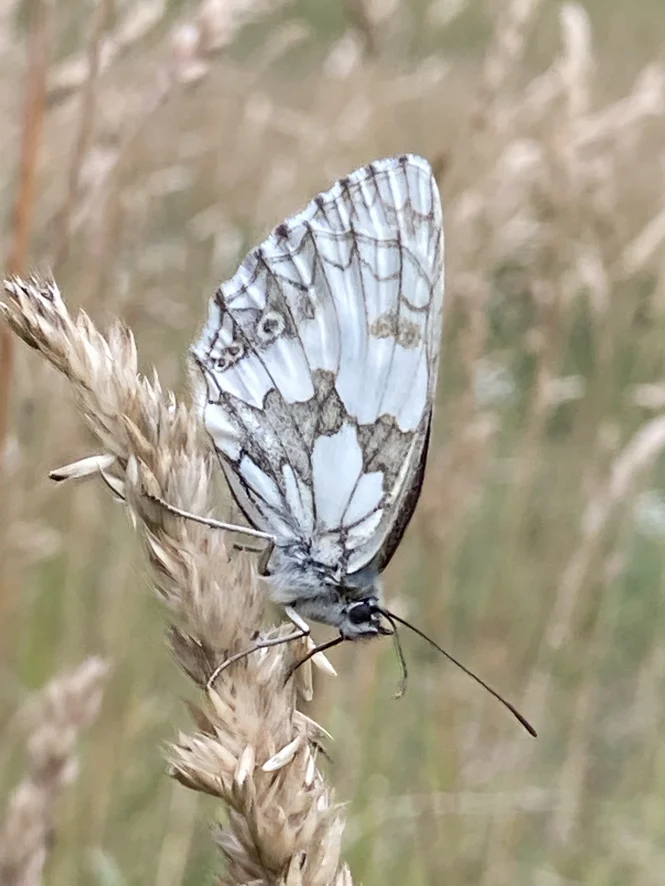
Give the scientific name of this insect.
Melanargia galathea
